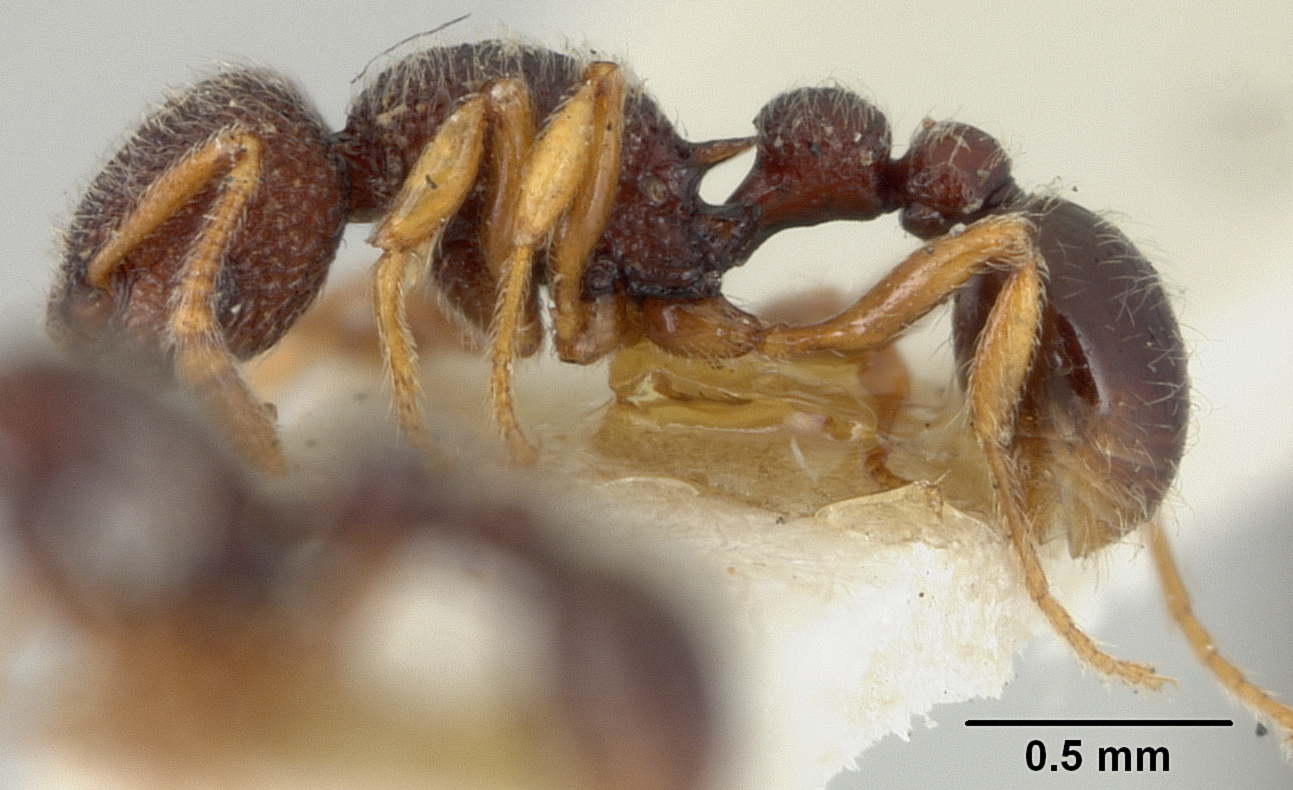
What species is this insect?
Triglyphothrix pacifica
